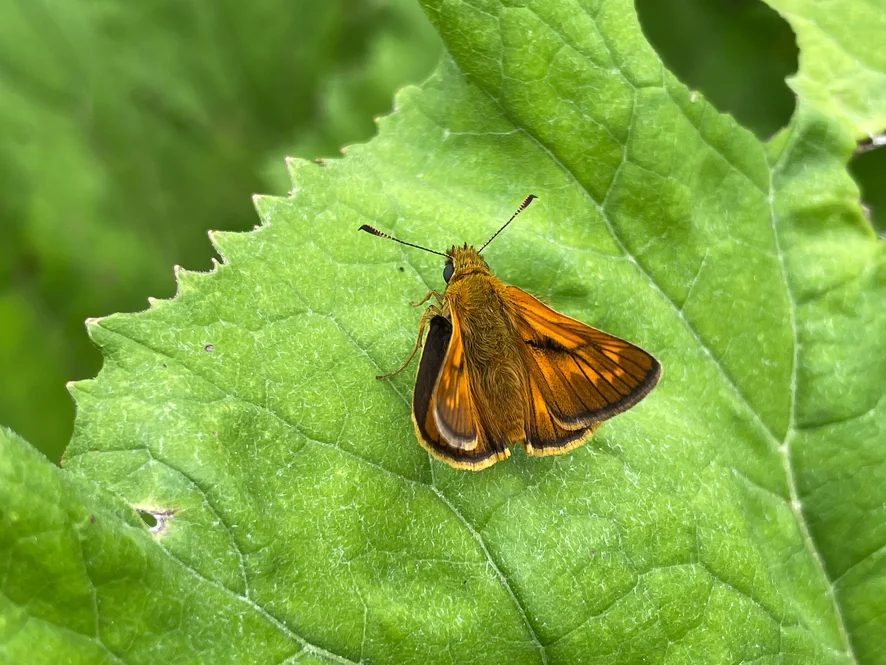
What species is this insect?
Ochlodes sylvanus (also Ochlodes venata)
